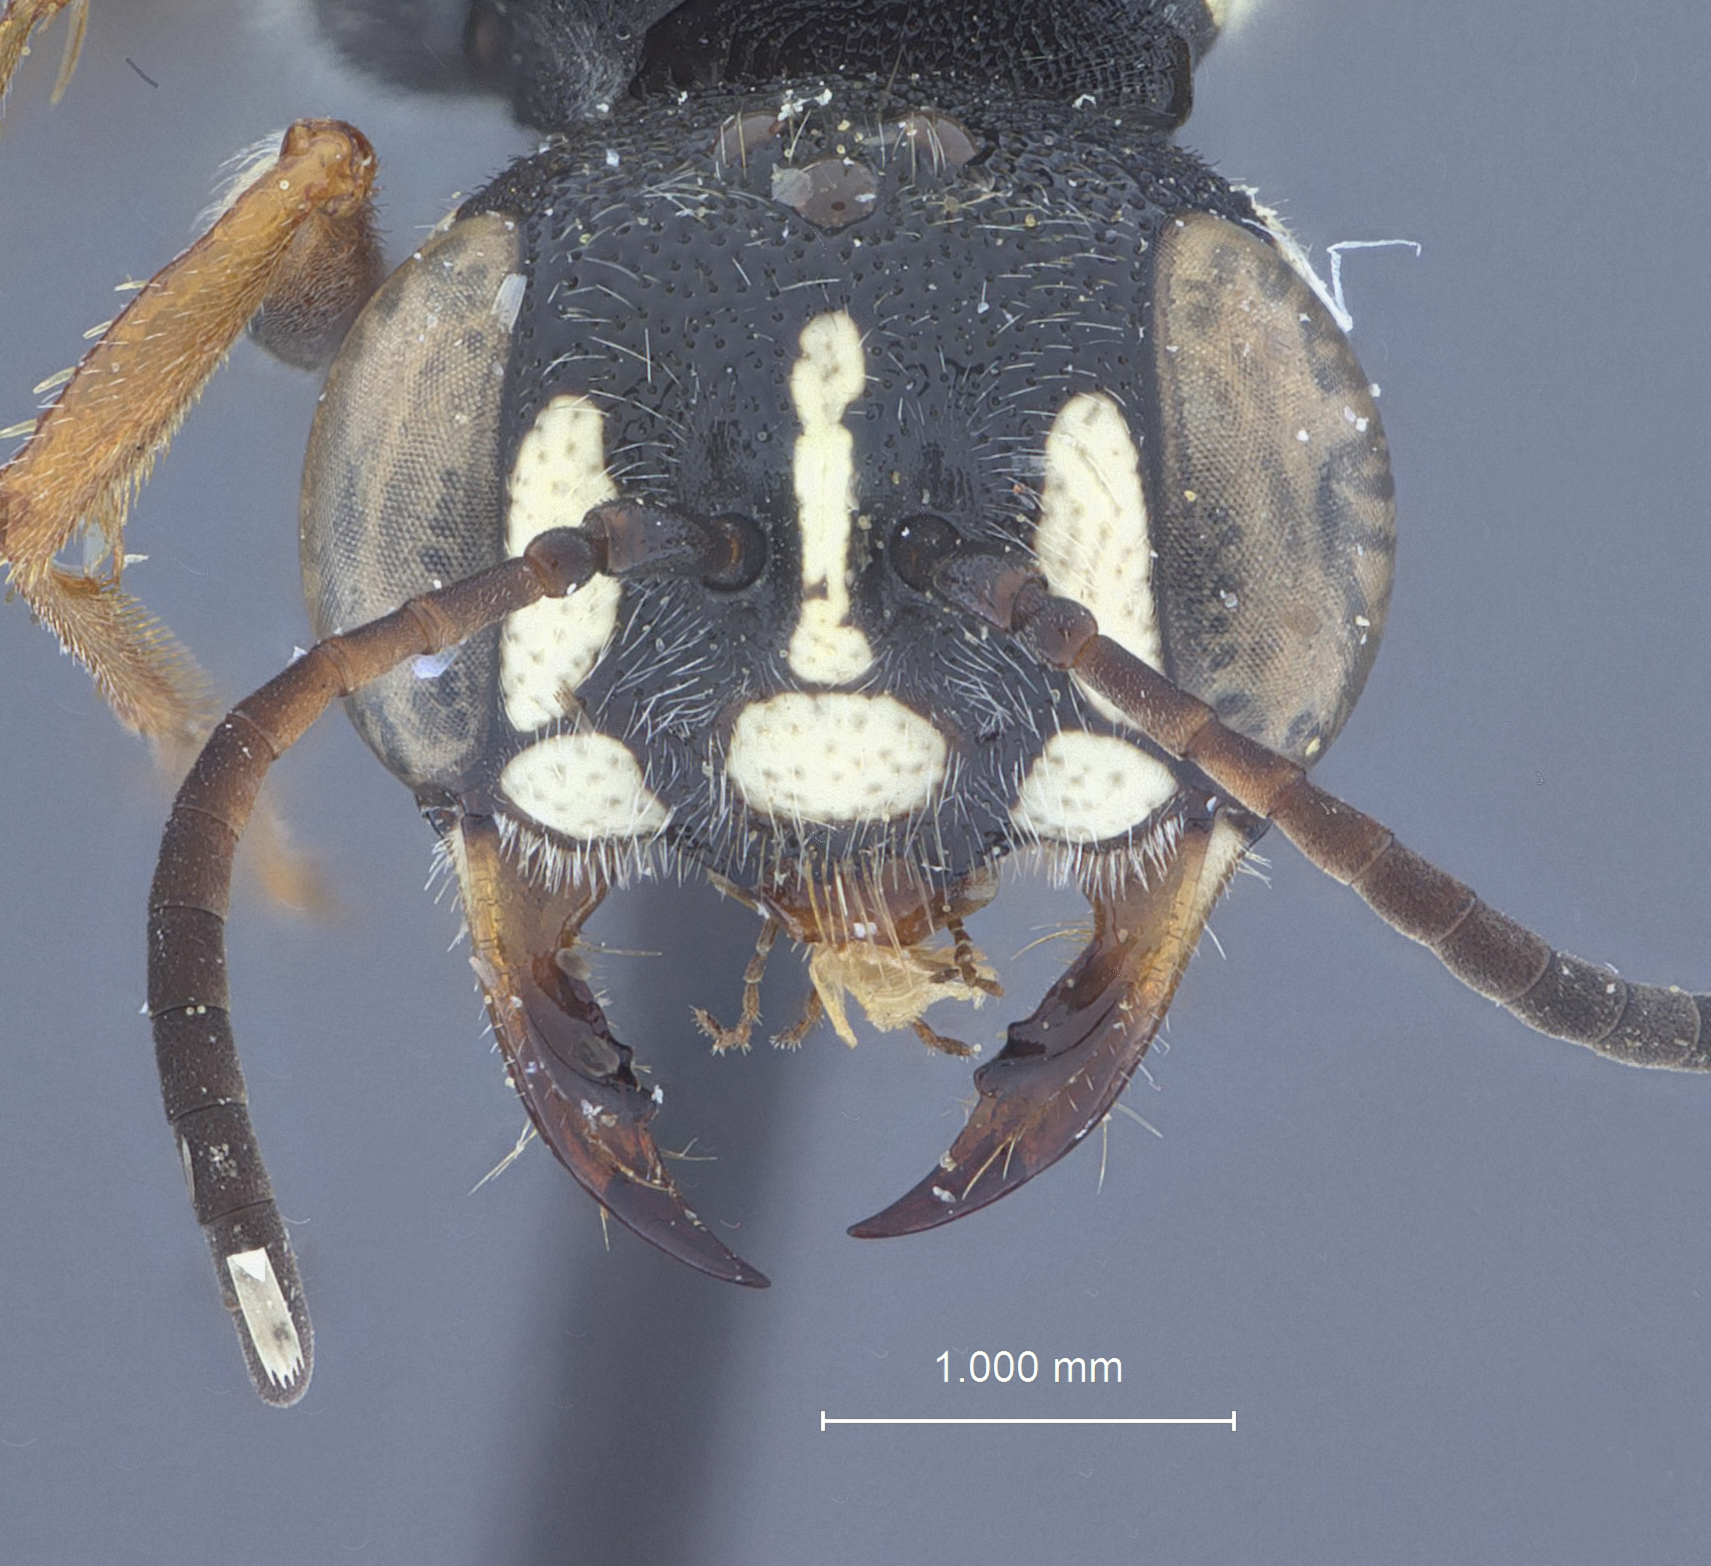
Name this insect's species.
Eucerceris baccharidis
